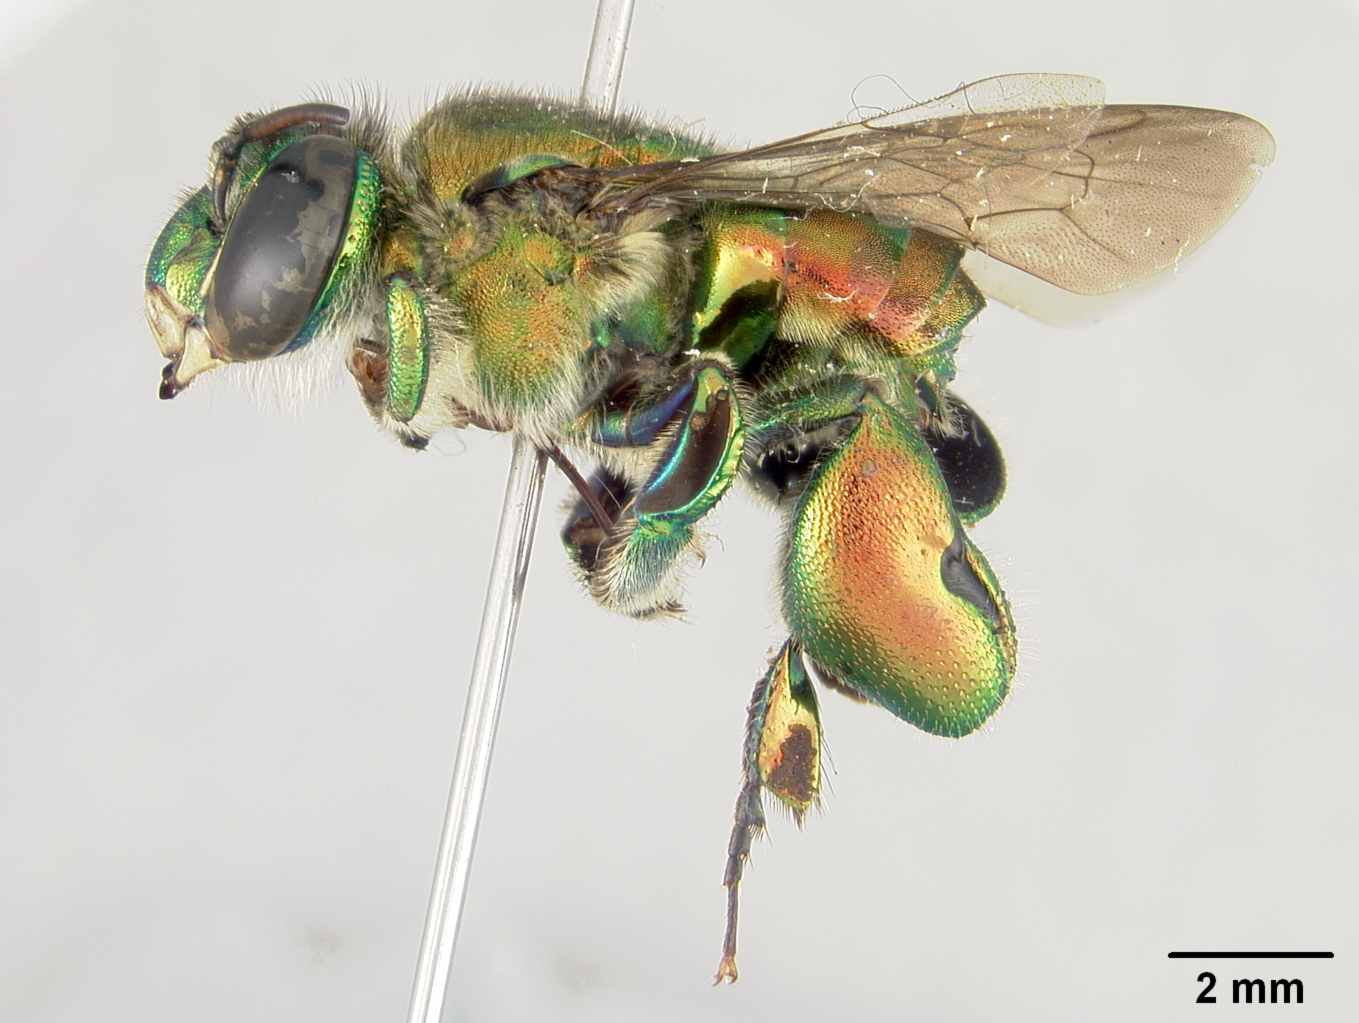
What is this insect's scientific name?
Euglossa erythrochlora
